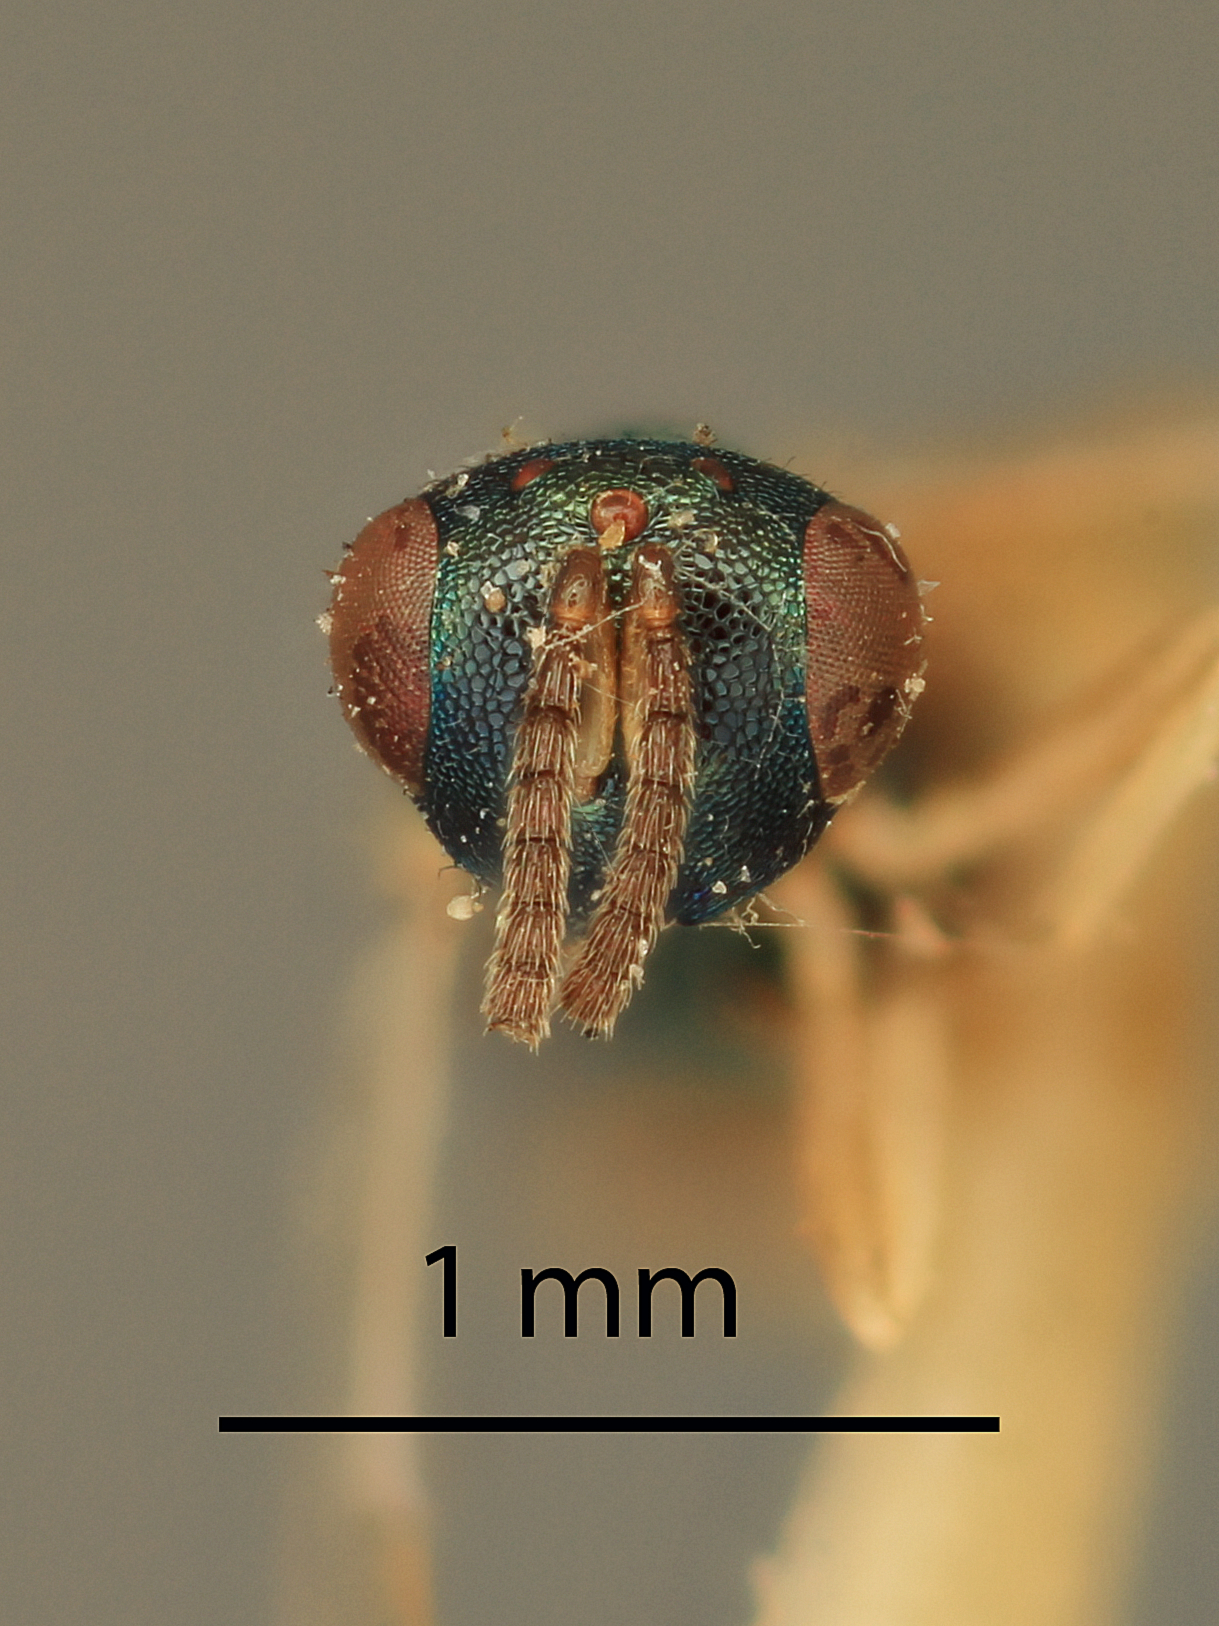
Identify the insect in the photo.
Habrocytus arkansensis
